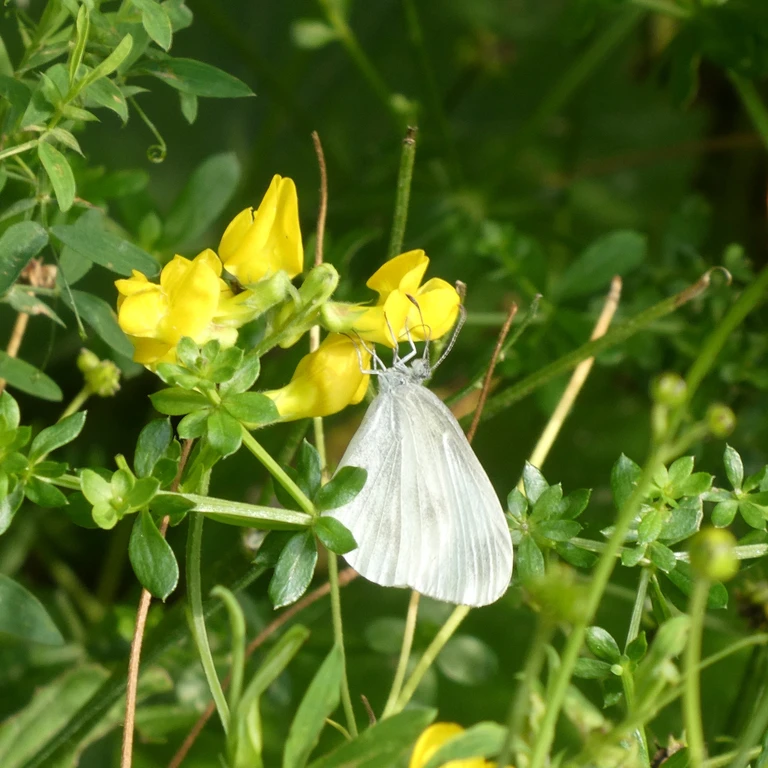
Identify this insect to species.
Leptidea sinapis/juvernica
